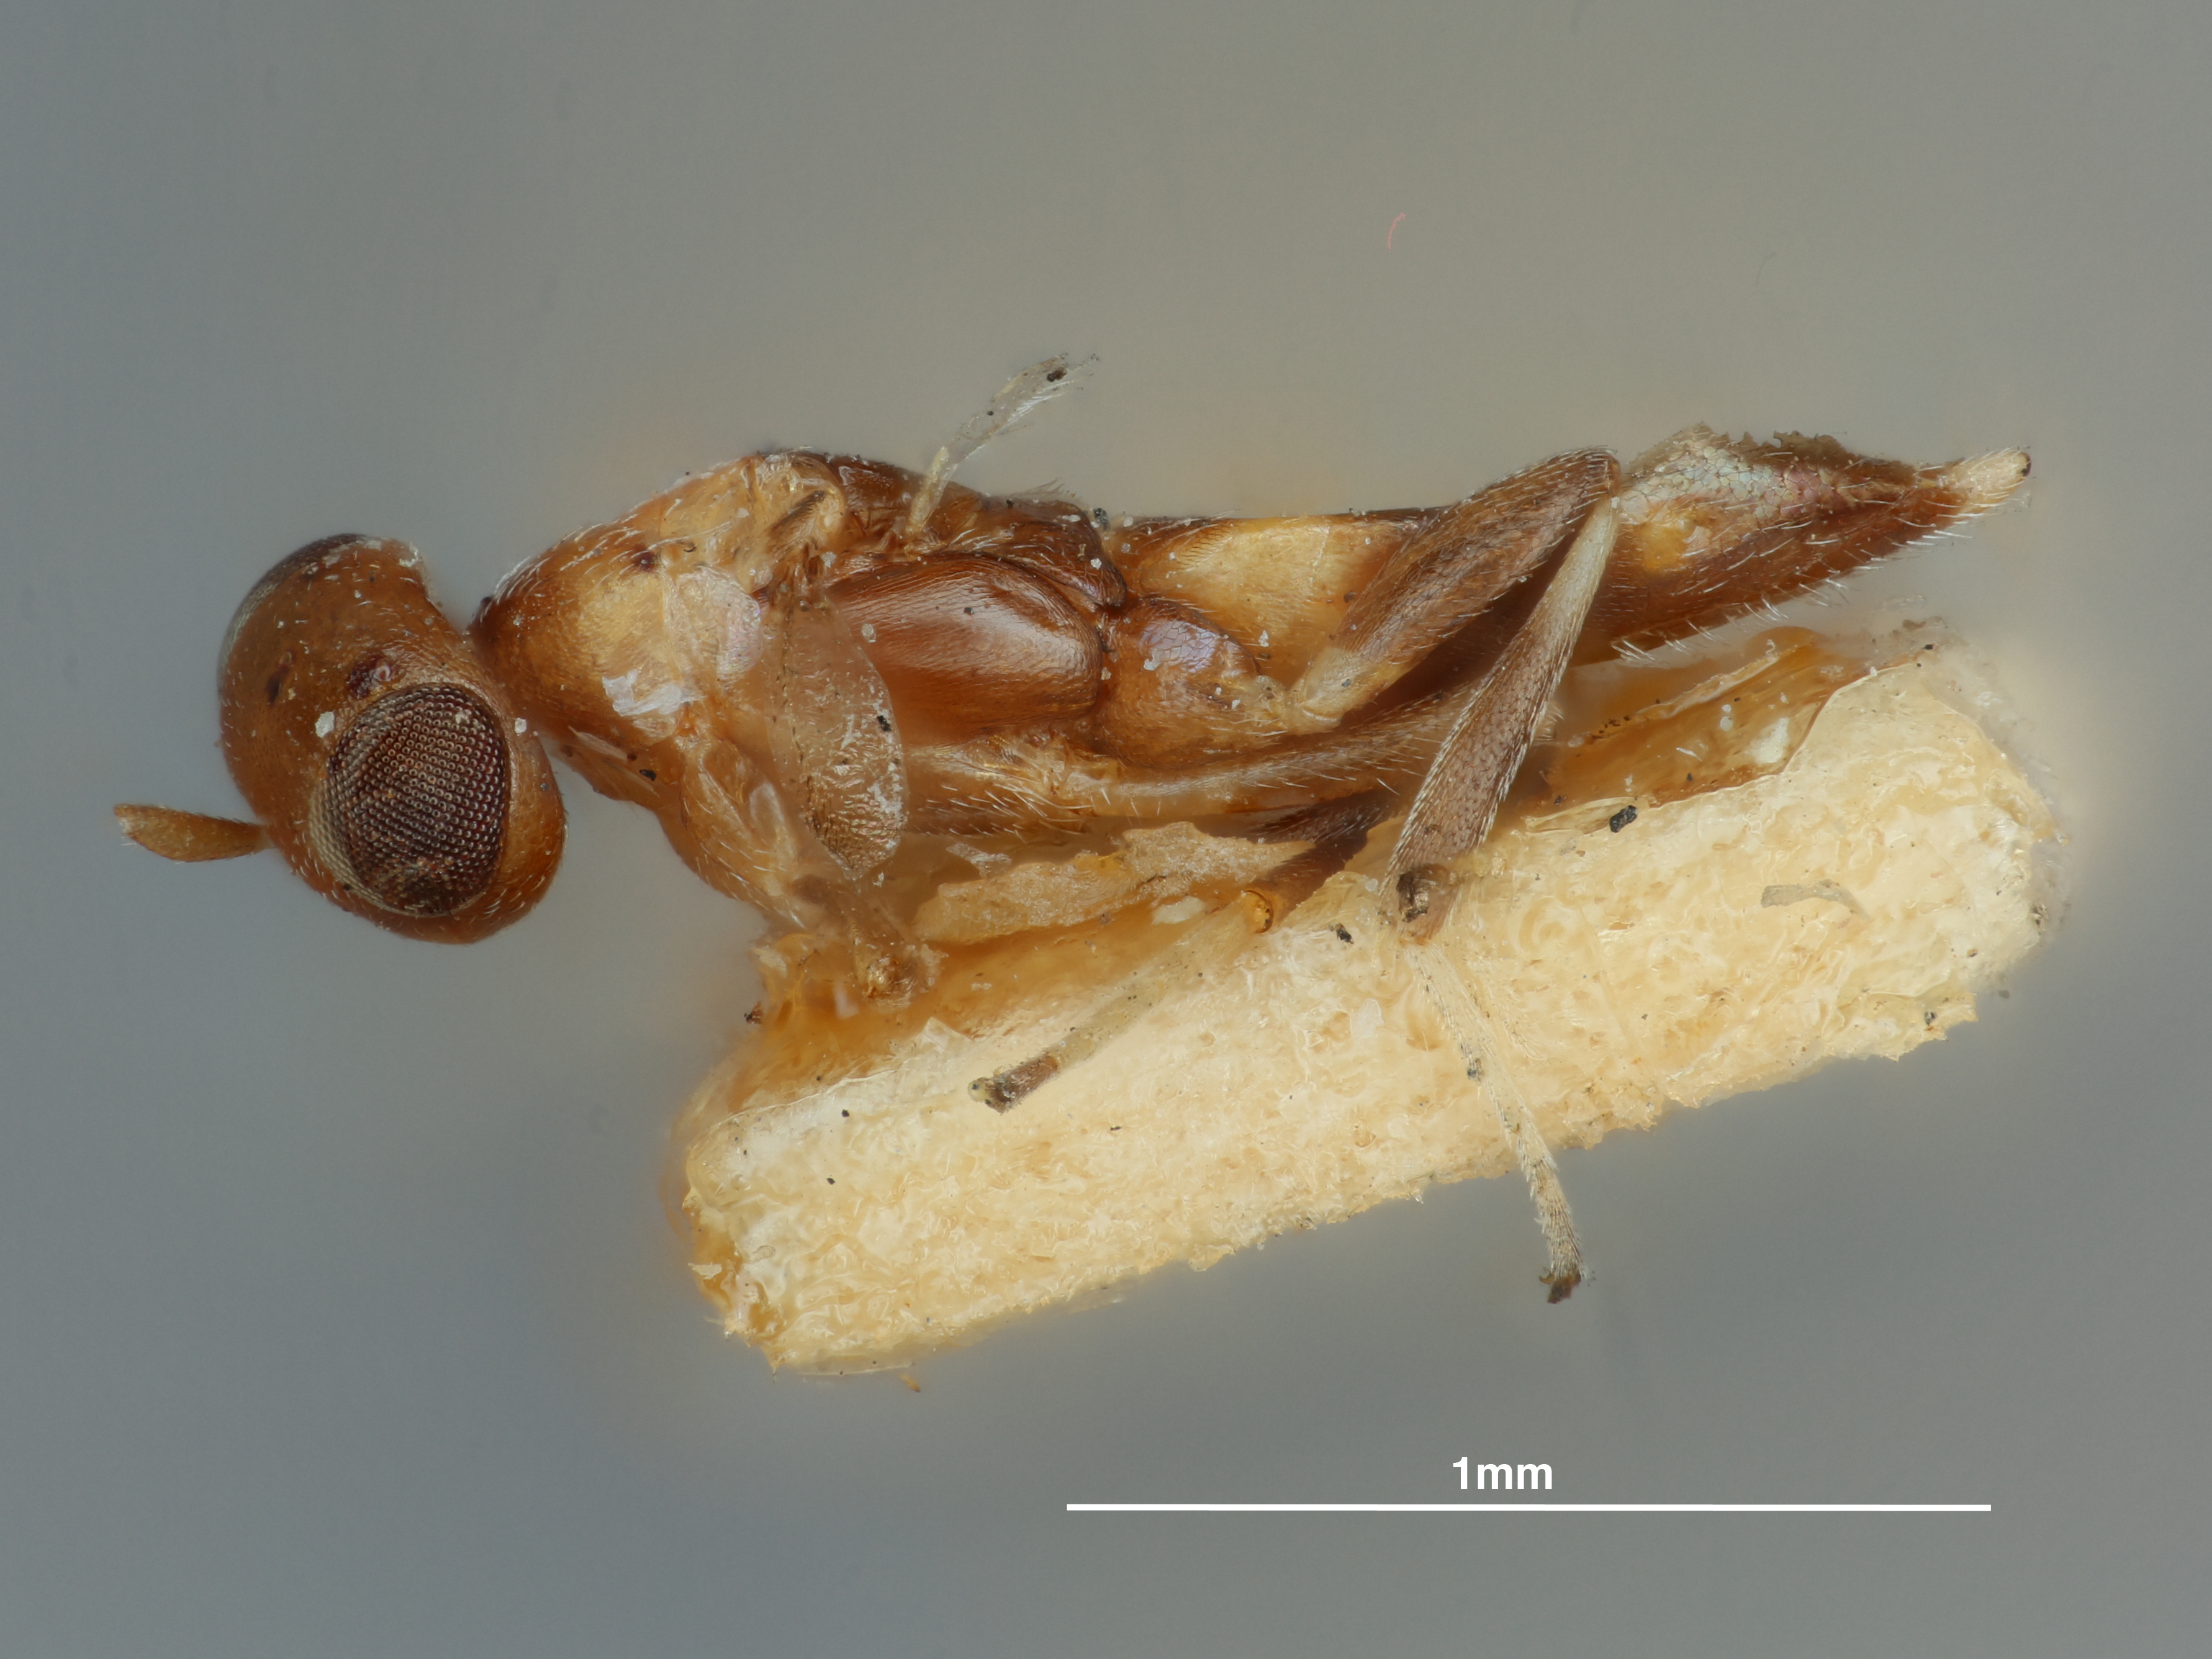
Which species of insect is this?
Choreia flavicincta
